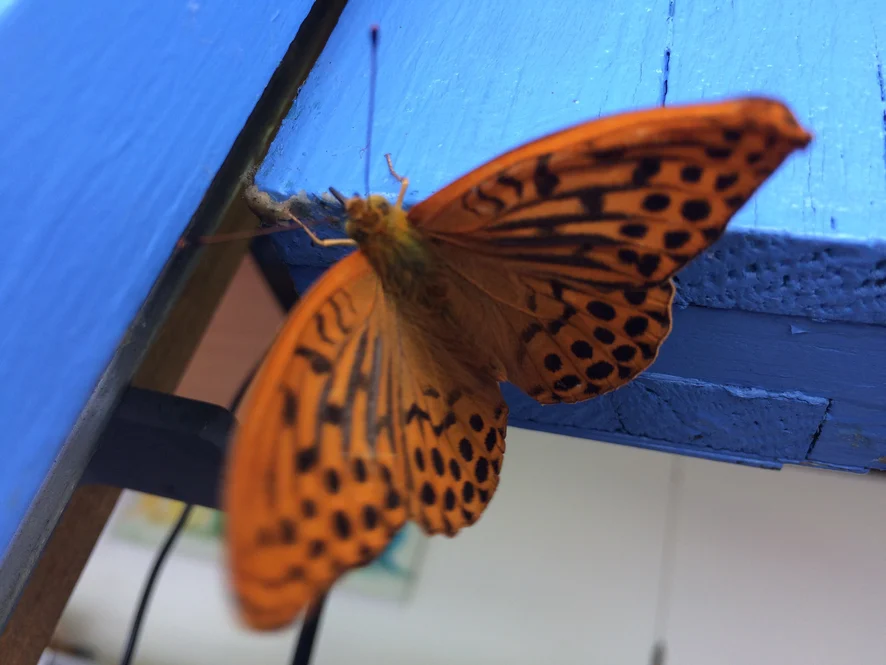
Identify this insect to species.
Argynnis paphia
